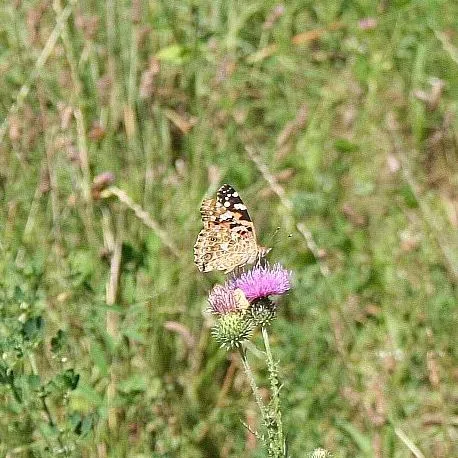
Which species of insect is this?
Vanessa cardui
